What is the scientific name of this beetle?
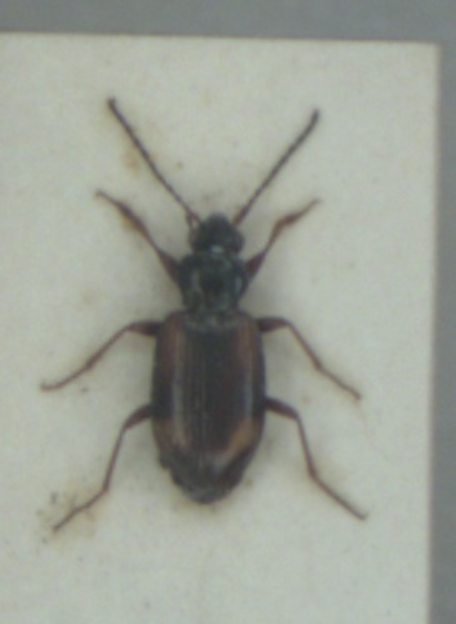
Bembidion bruxellense
